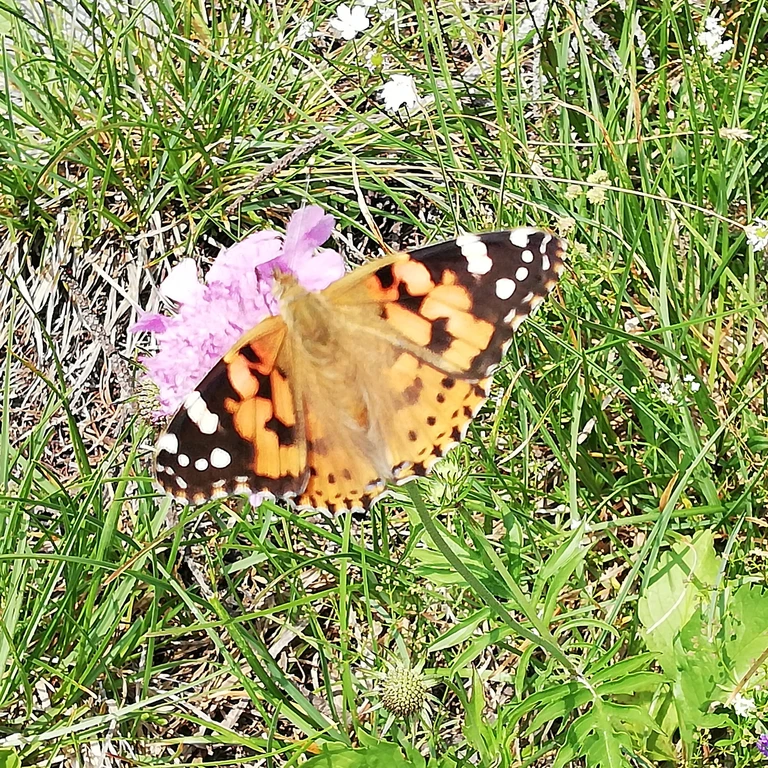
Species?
Vanessa cardui
